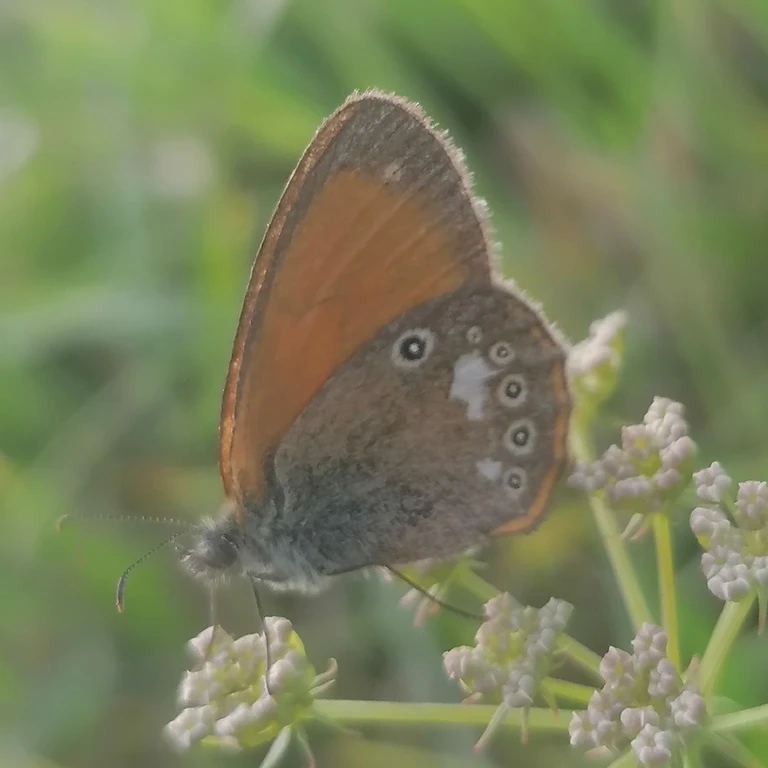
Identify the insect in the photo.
Coenonympha glycerion (also Coenonympha iphis)
